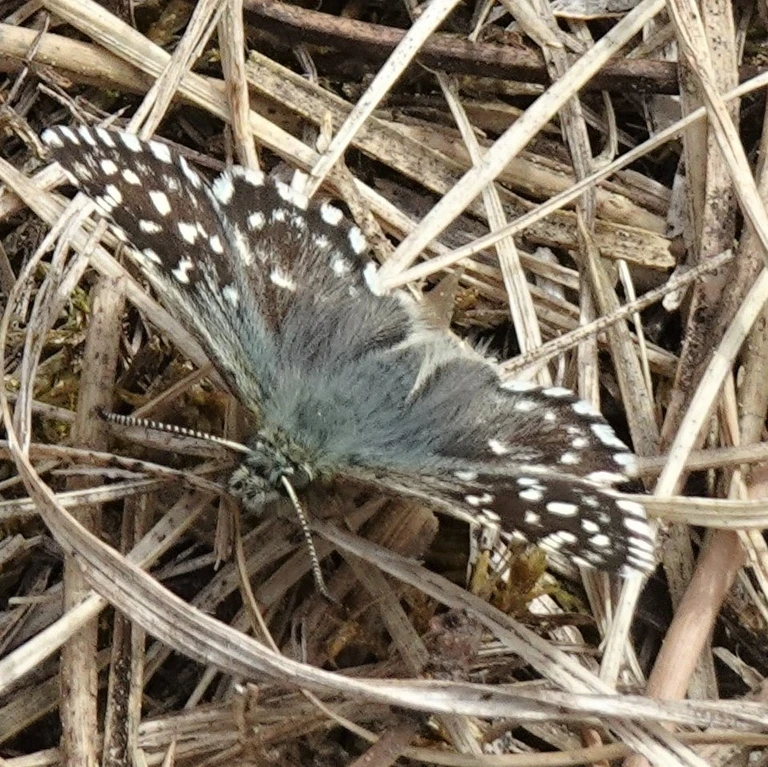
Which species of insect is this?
Pyrgus malvae
